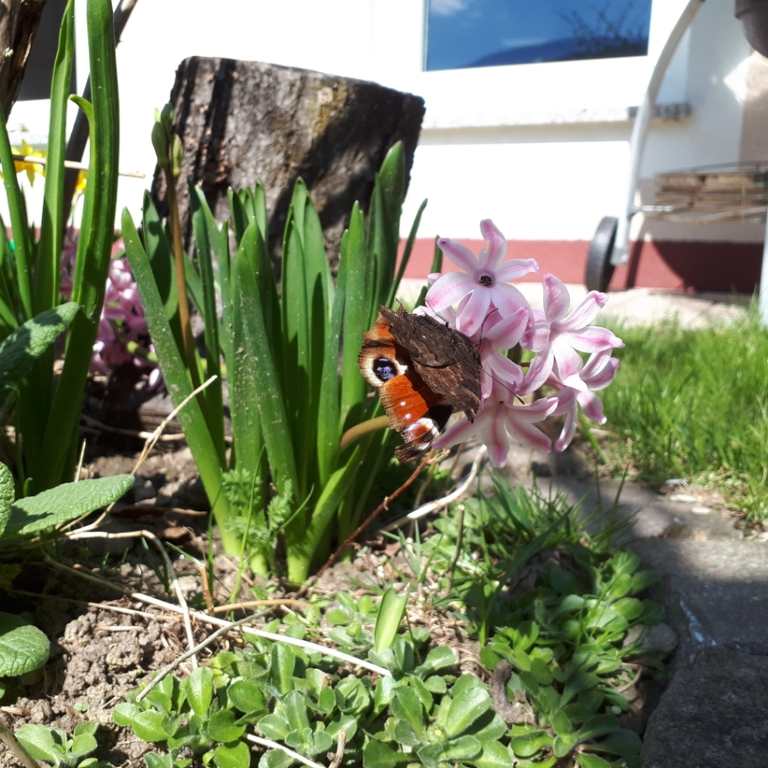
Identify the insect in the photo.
Aglais io
